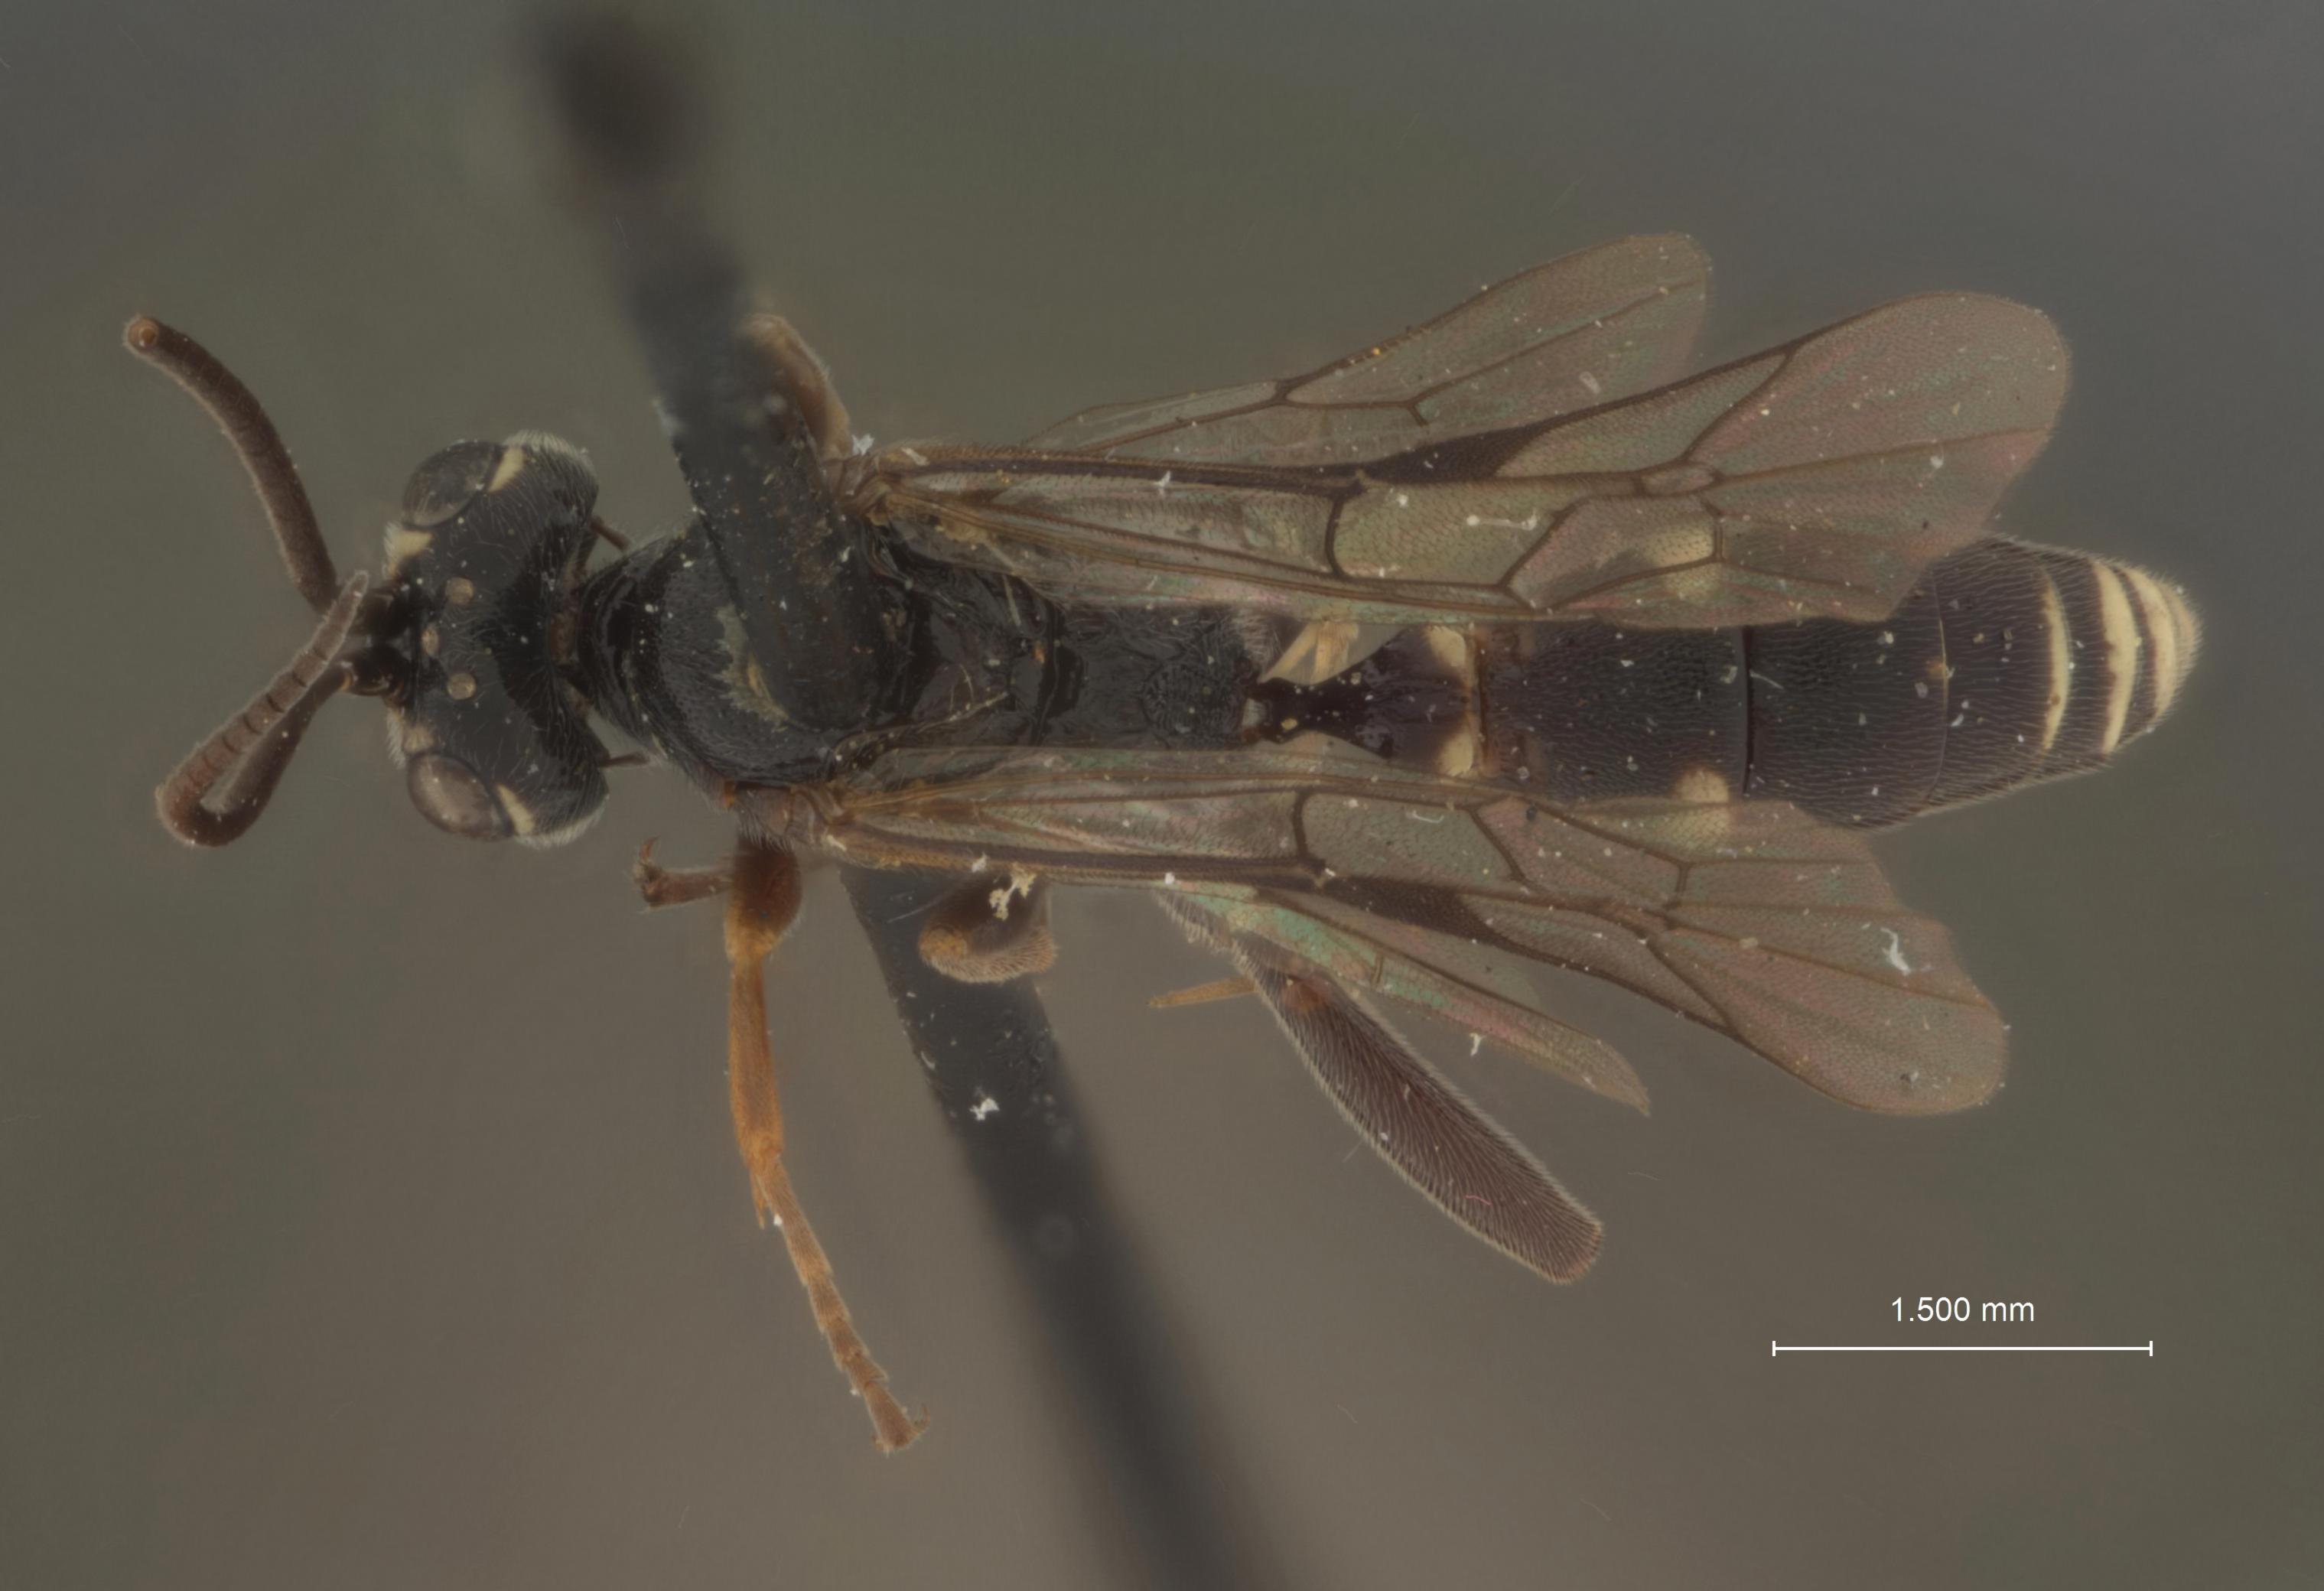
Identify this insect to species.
Neotypus americanus
